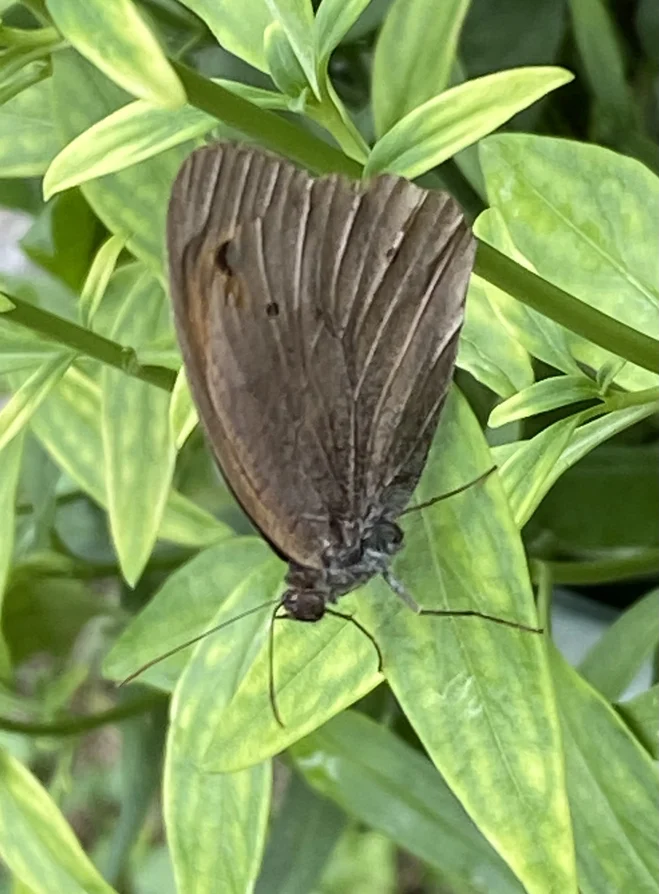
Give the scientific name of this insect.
Maniola jurtina
